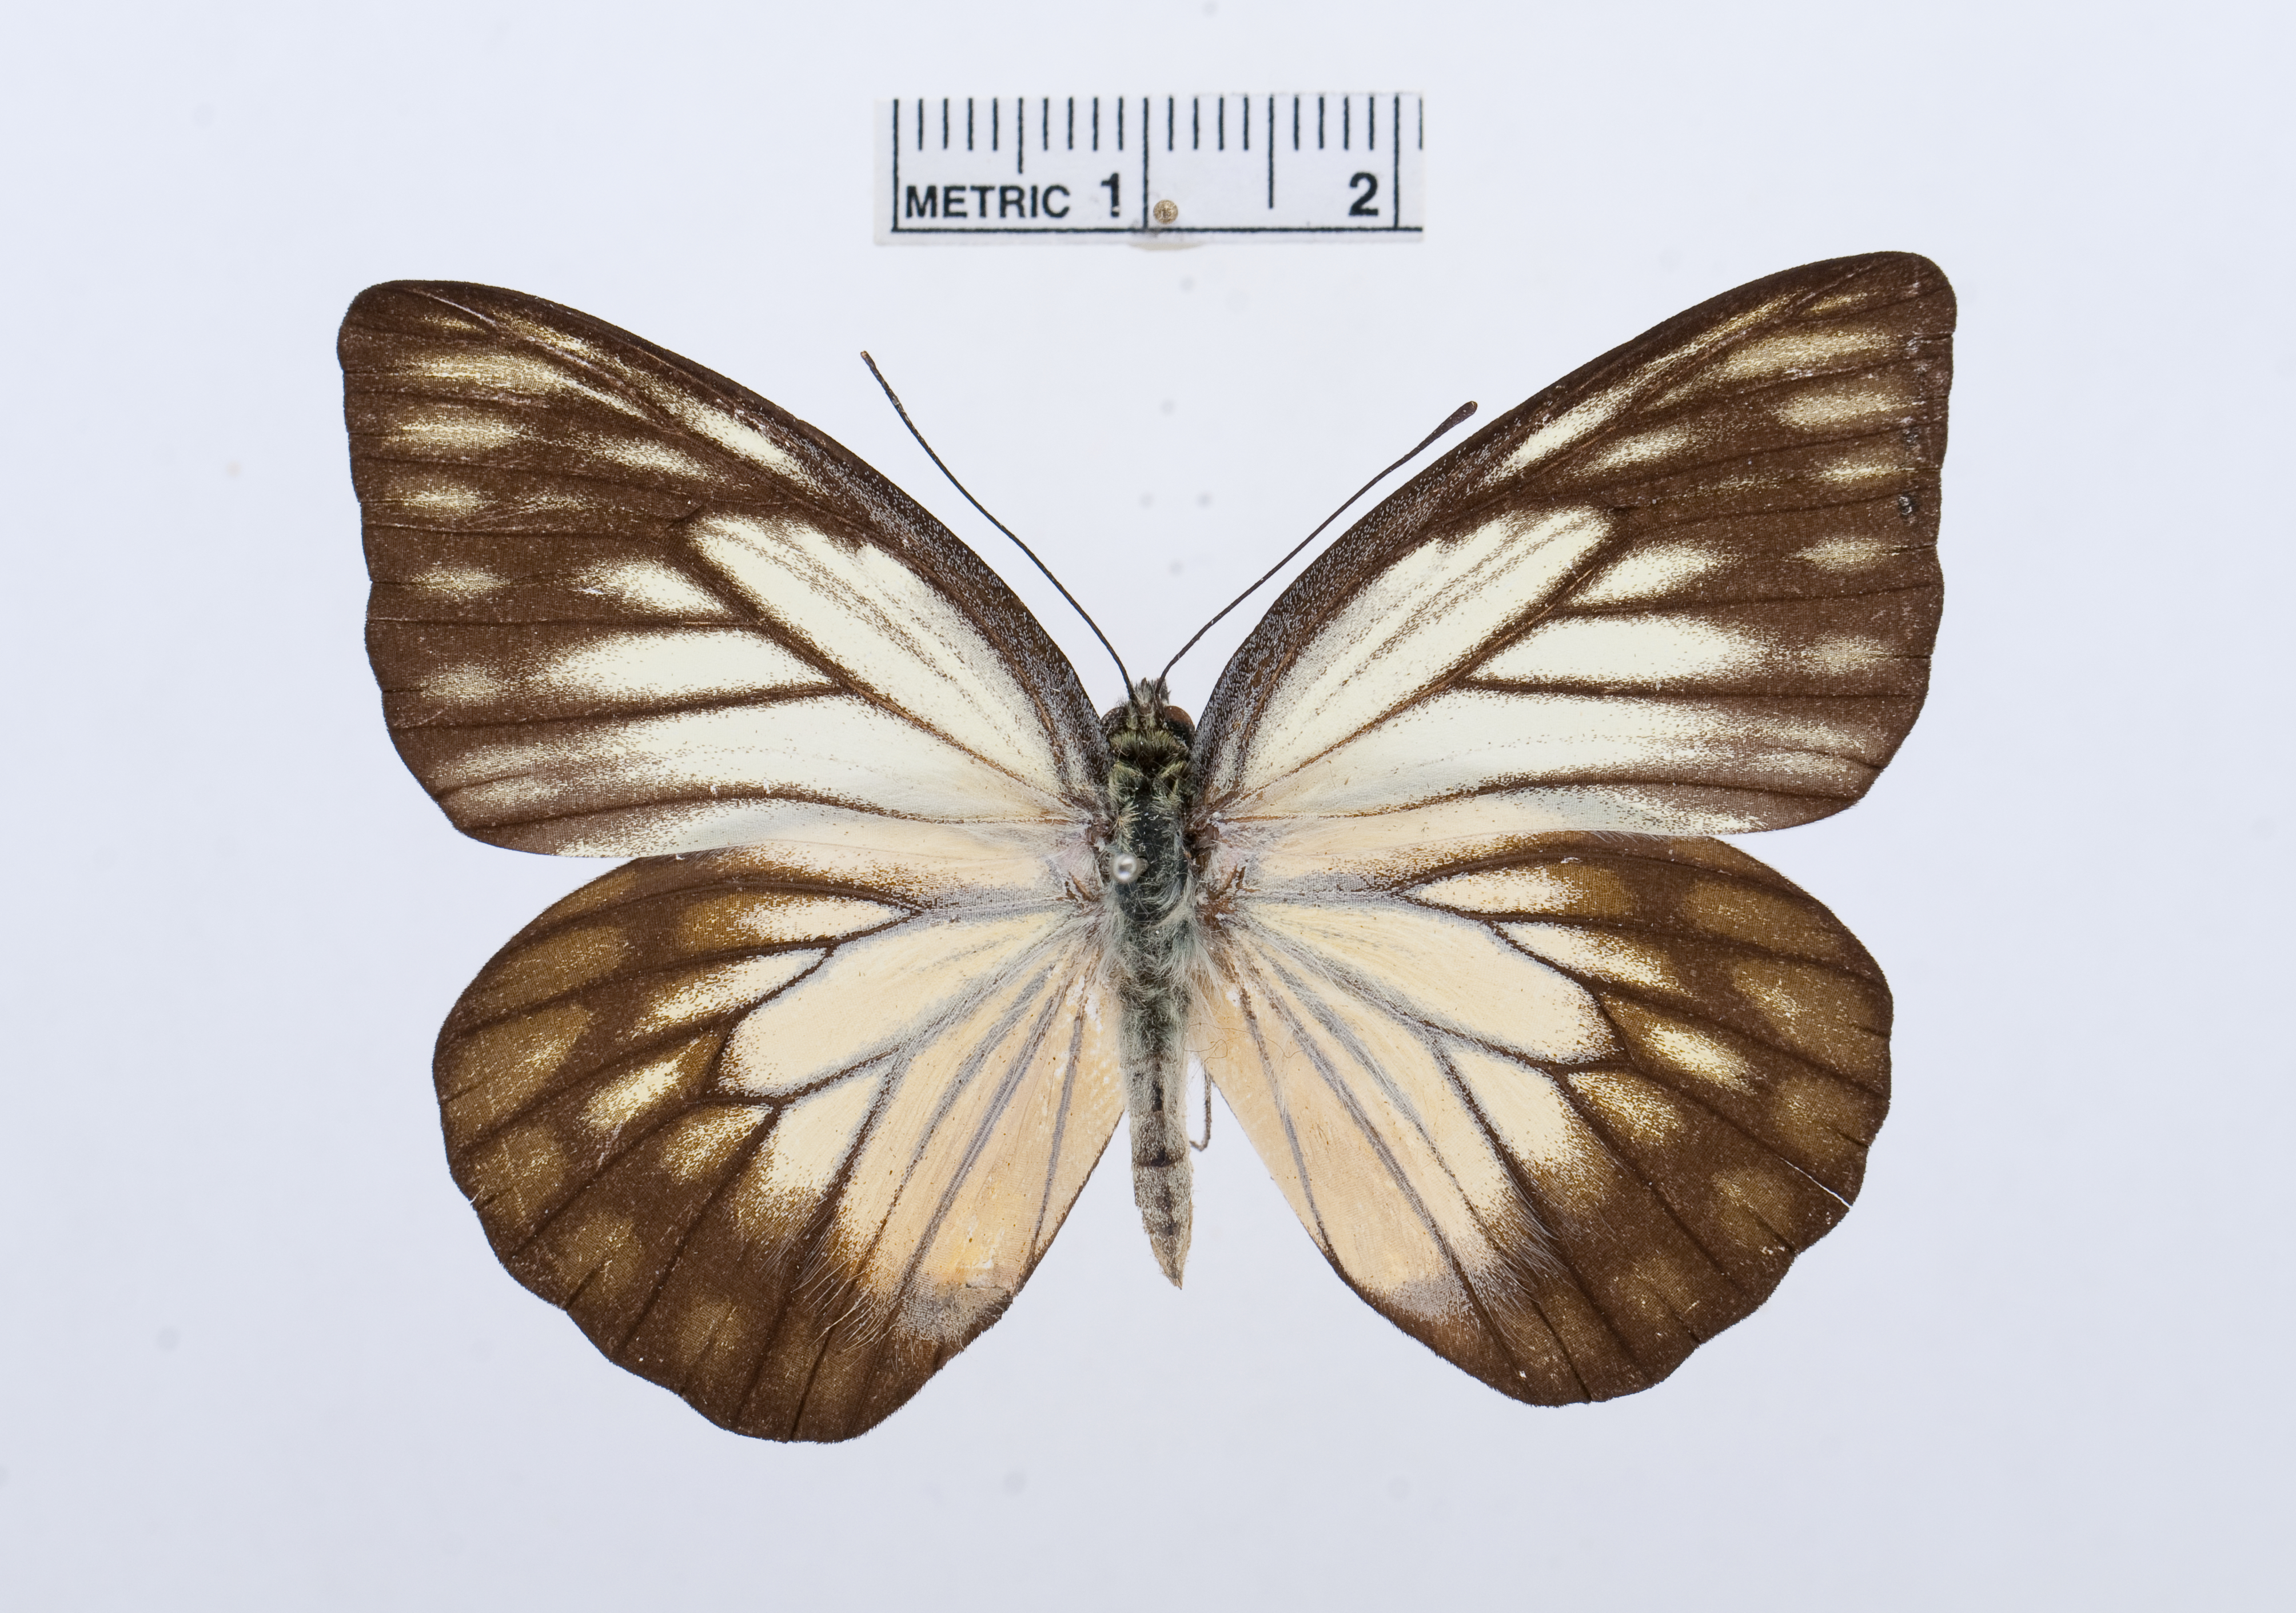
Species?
Prioneris philonome
